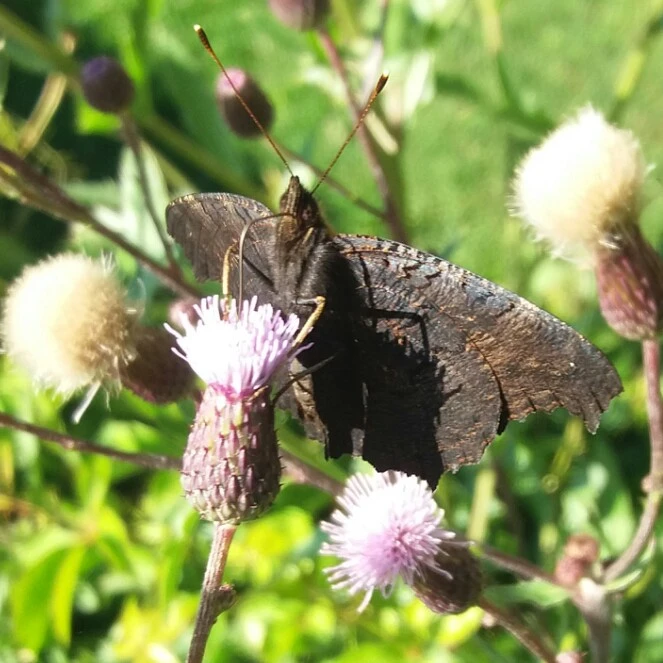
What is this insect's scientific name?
Aglais io
